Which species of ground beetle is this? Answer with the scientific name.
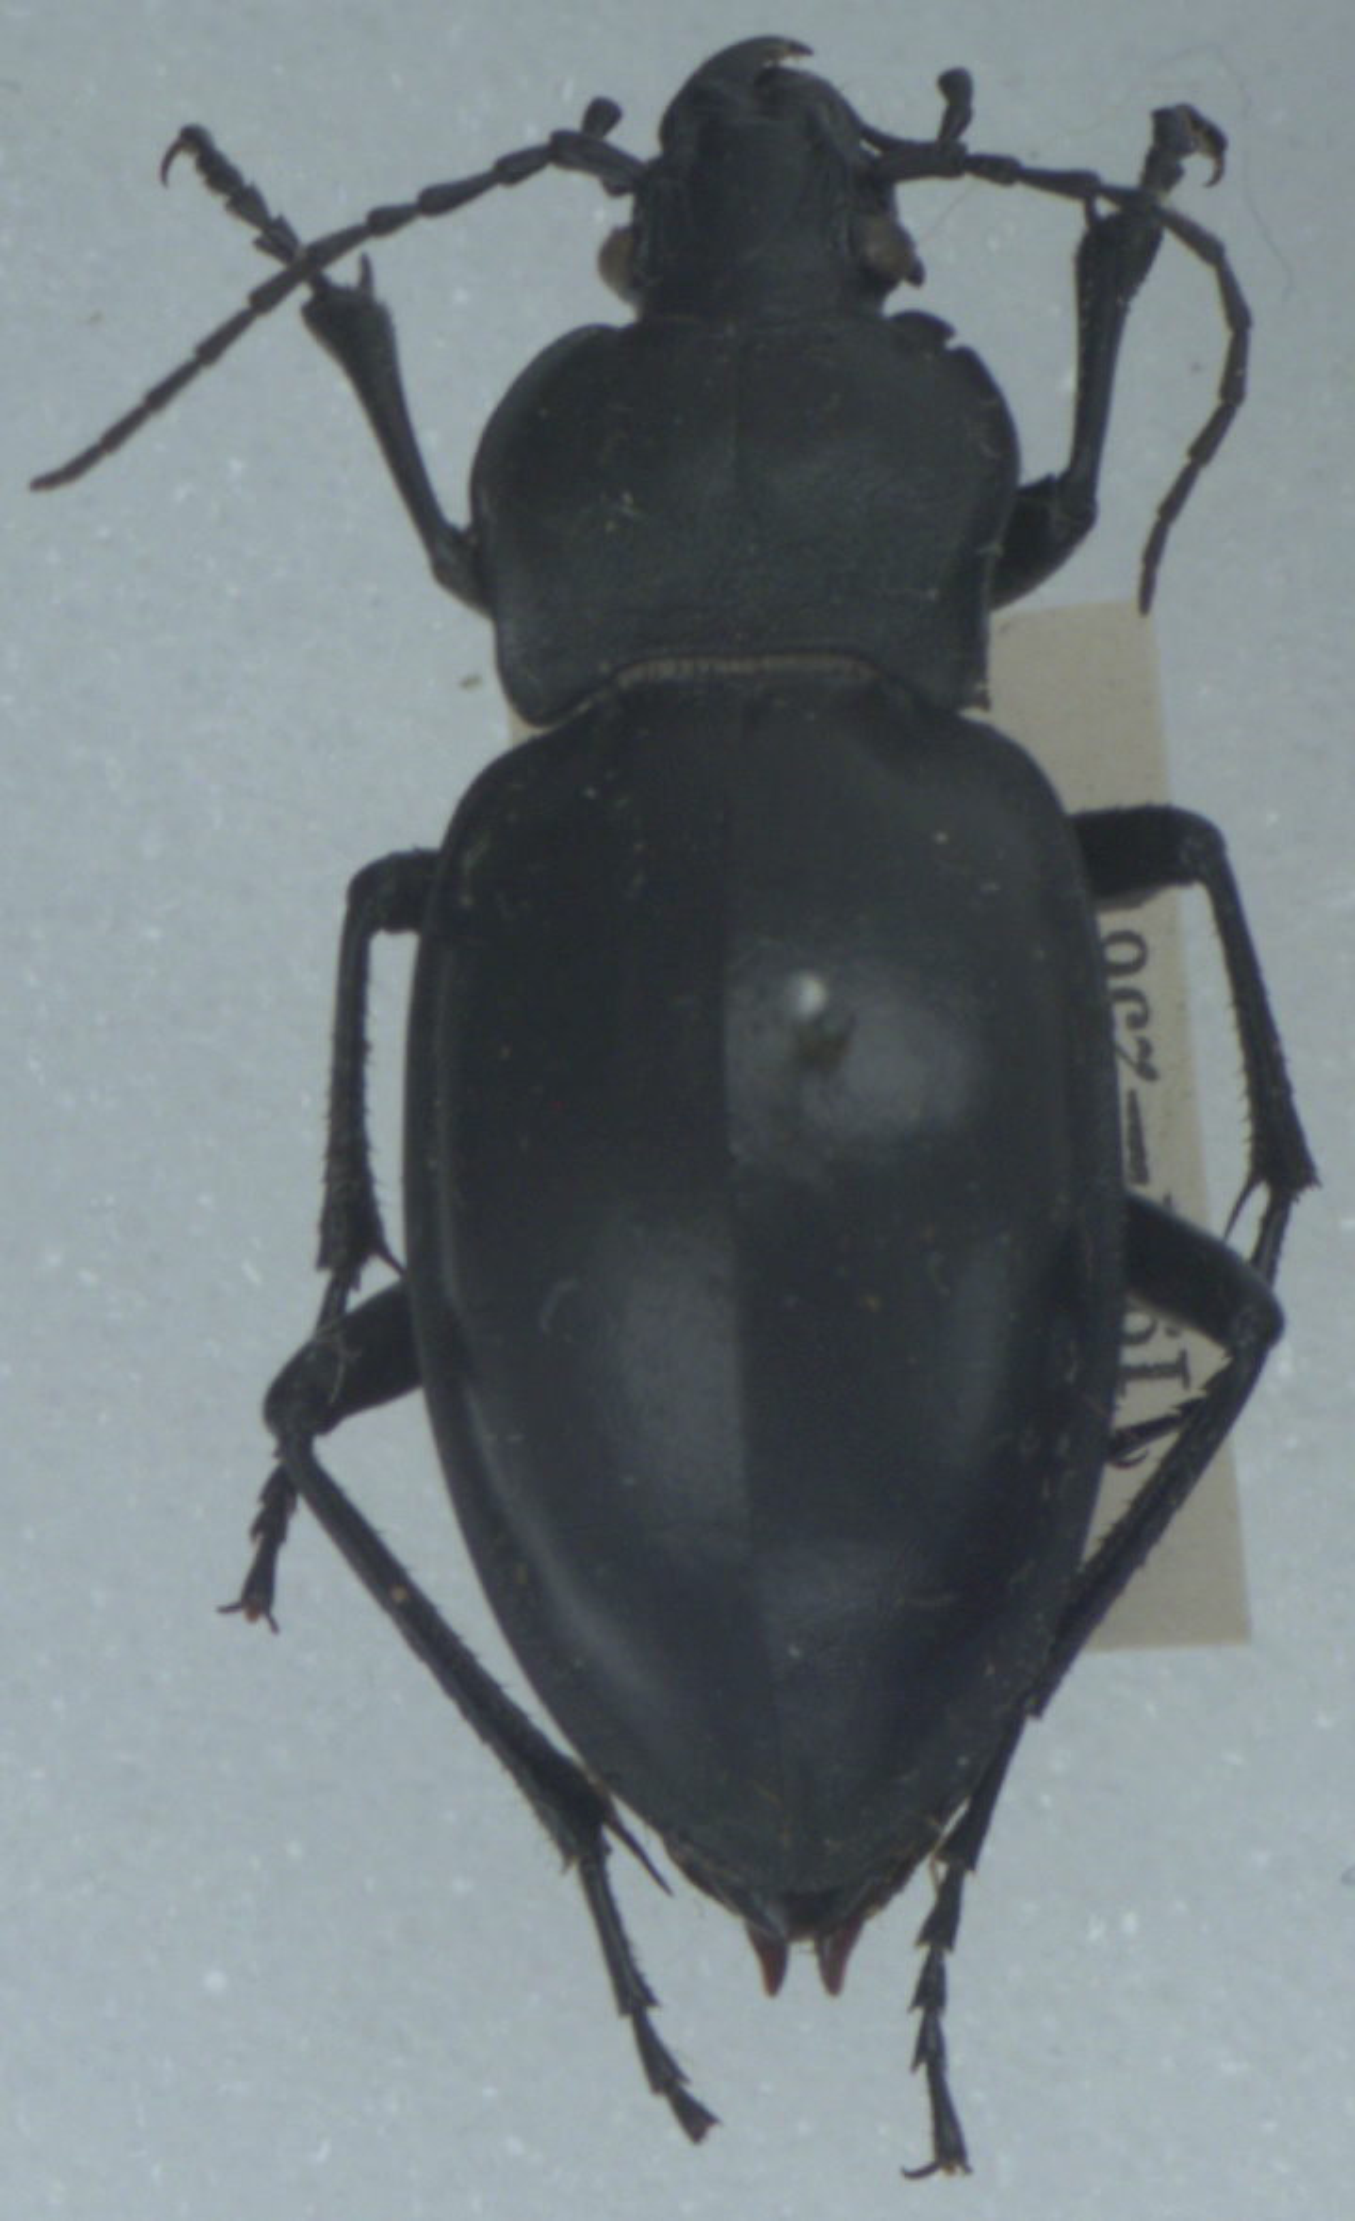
Carabus glabratus
